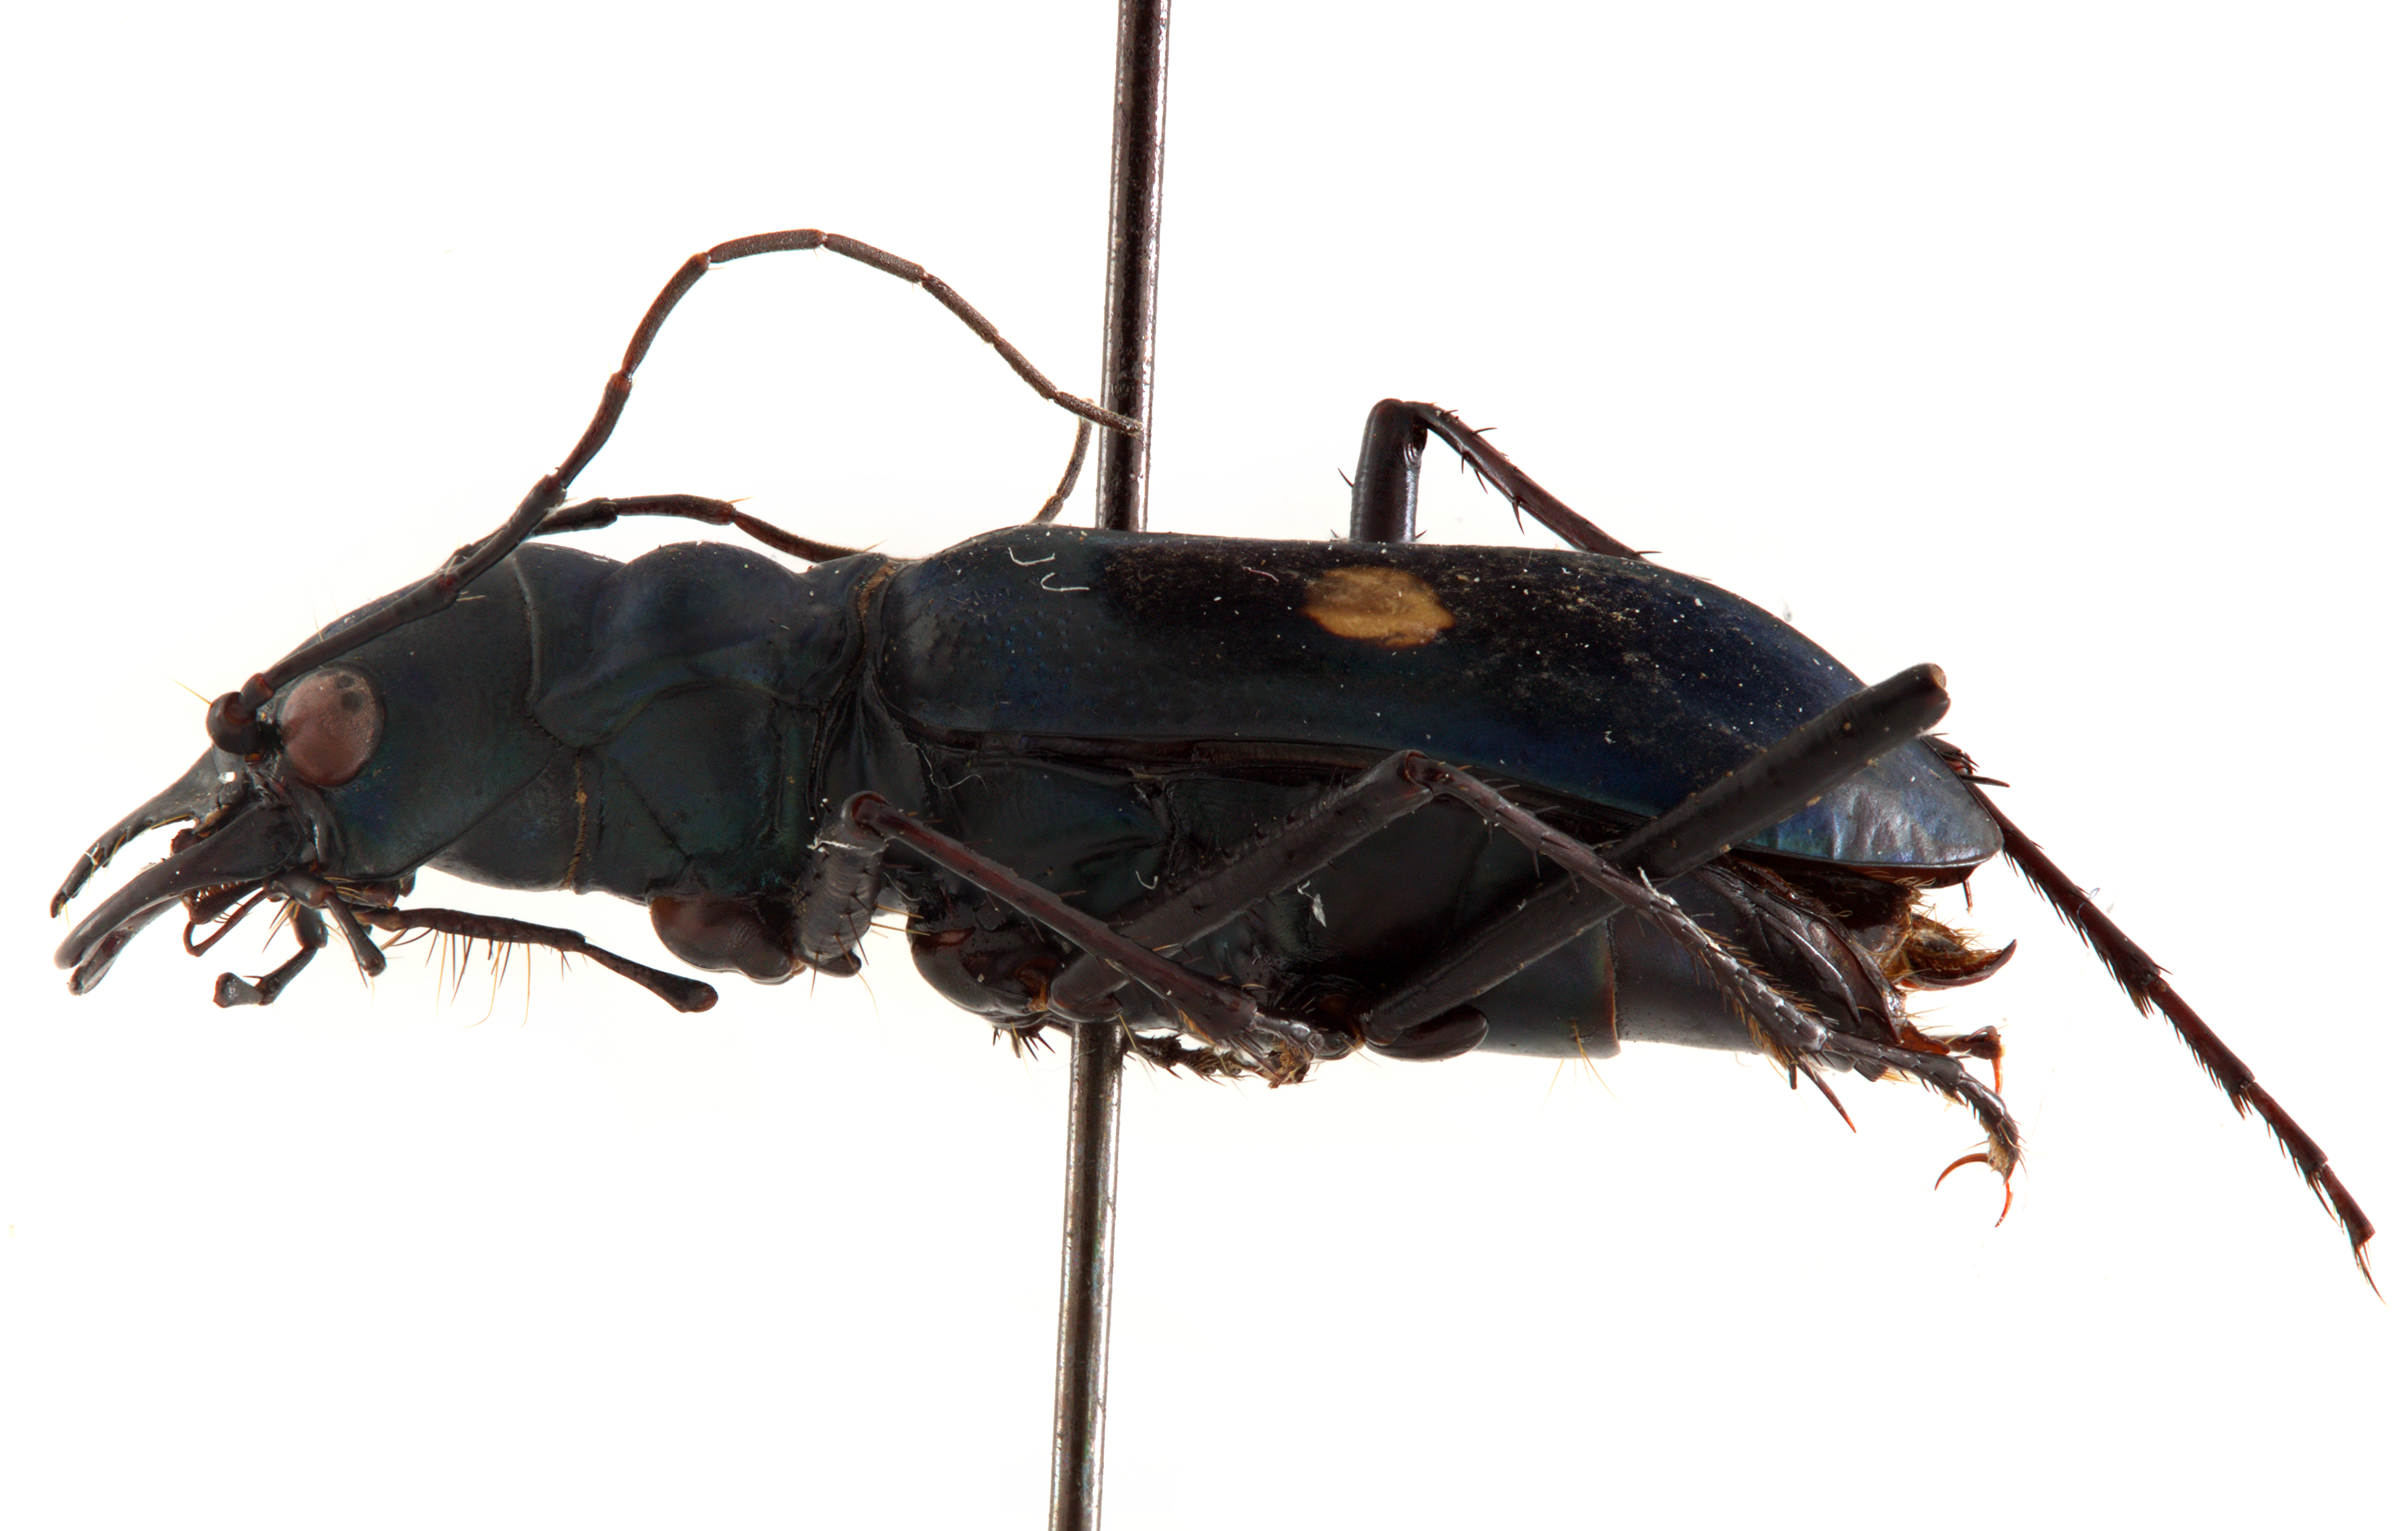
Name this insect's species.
Pseudoxycheila tarsalis
